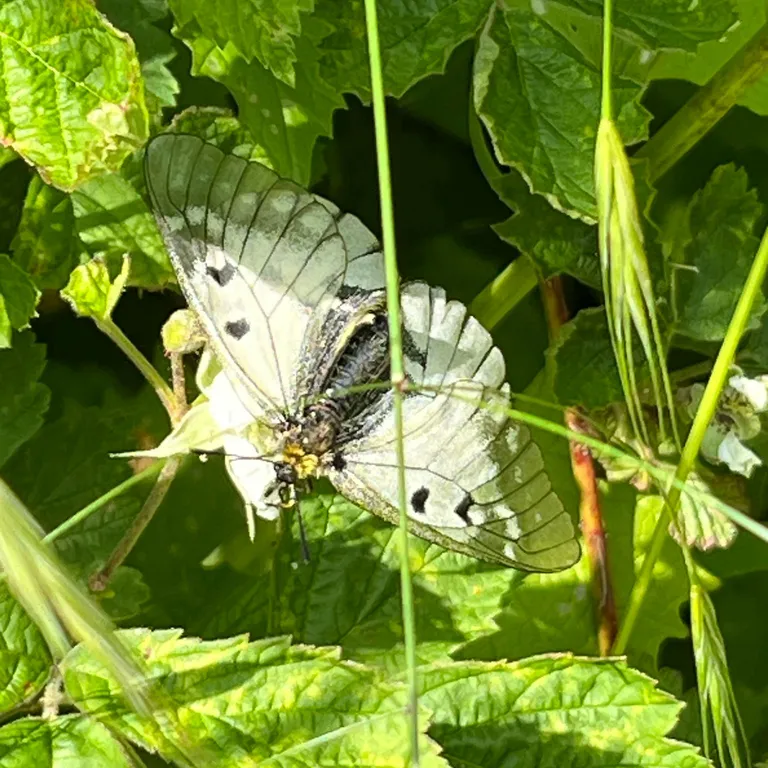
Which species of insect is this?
Parnassius mnemosyne
